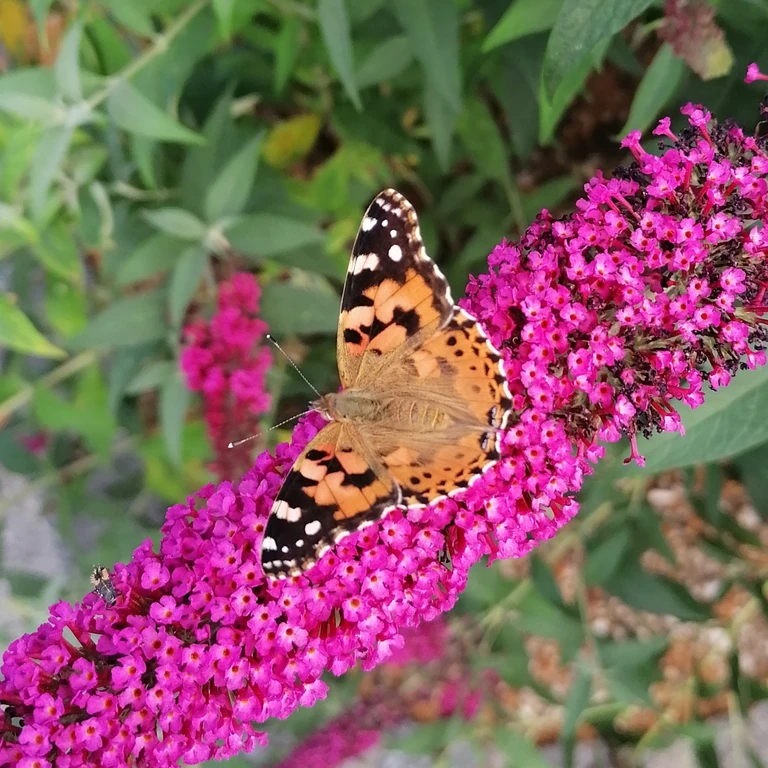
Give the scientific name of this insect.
Vanessa cardui
